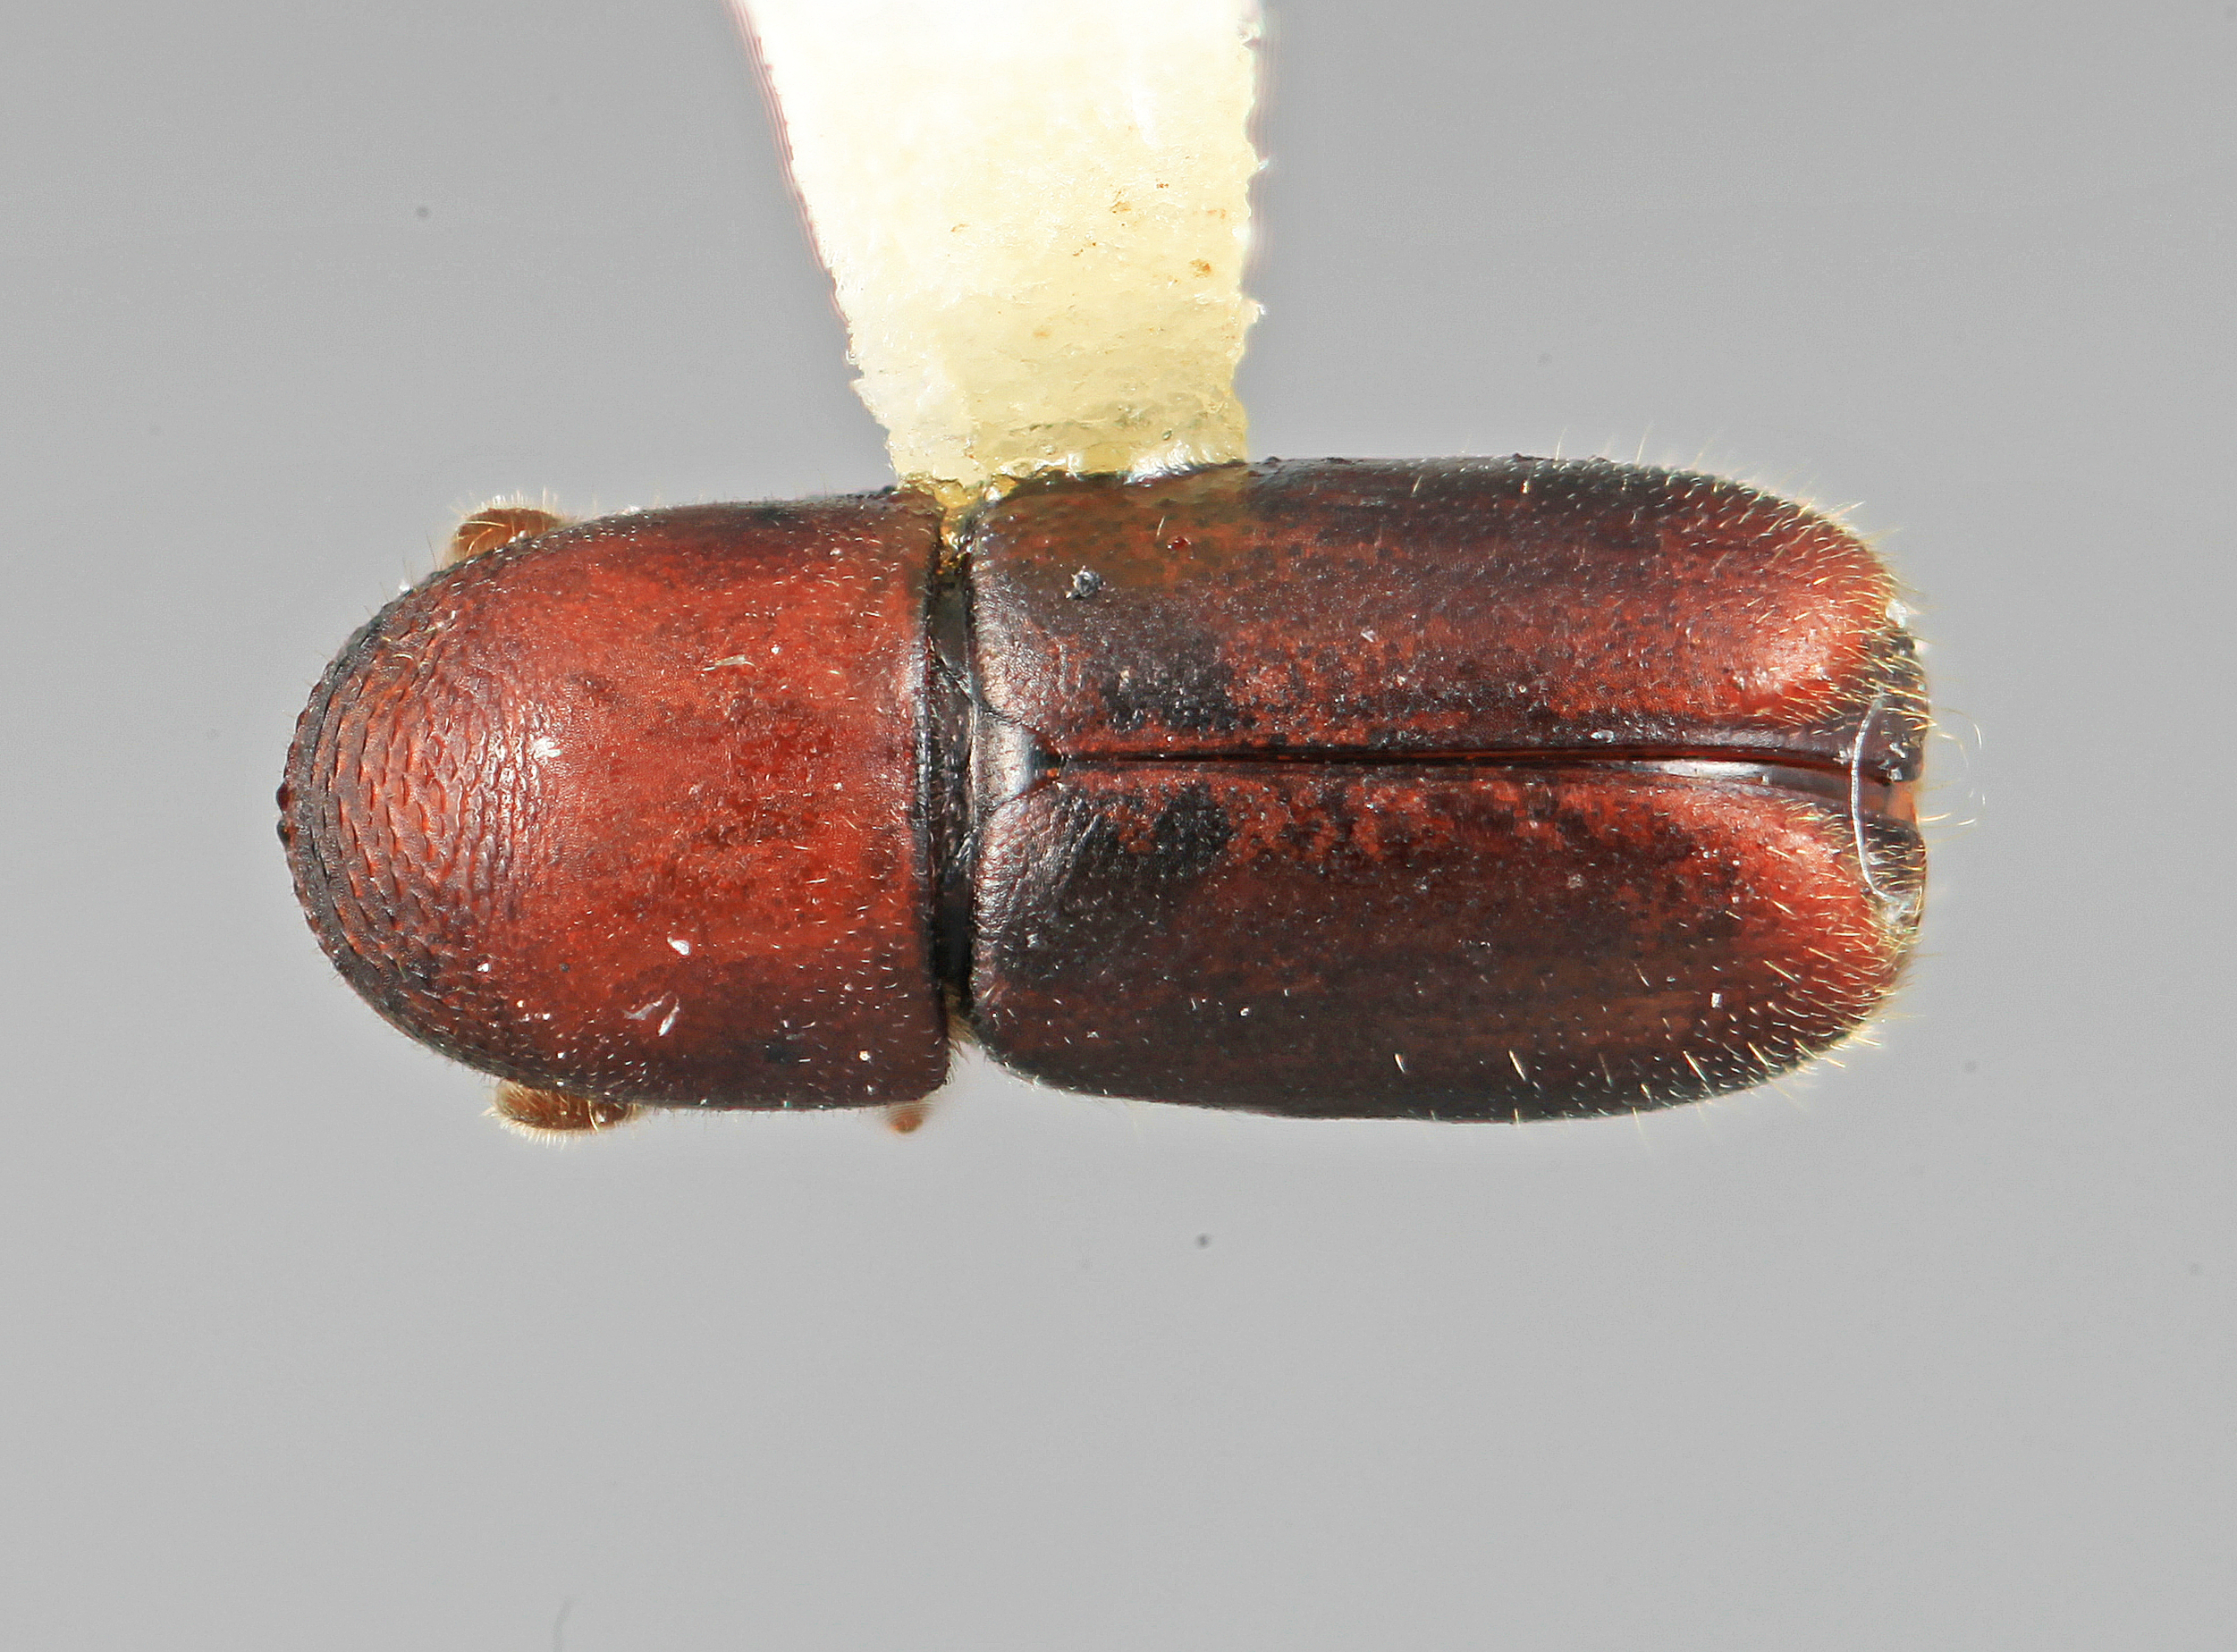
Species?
Microcorthylus hostilis
